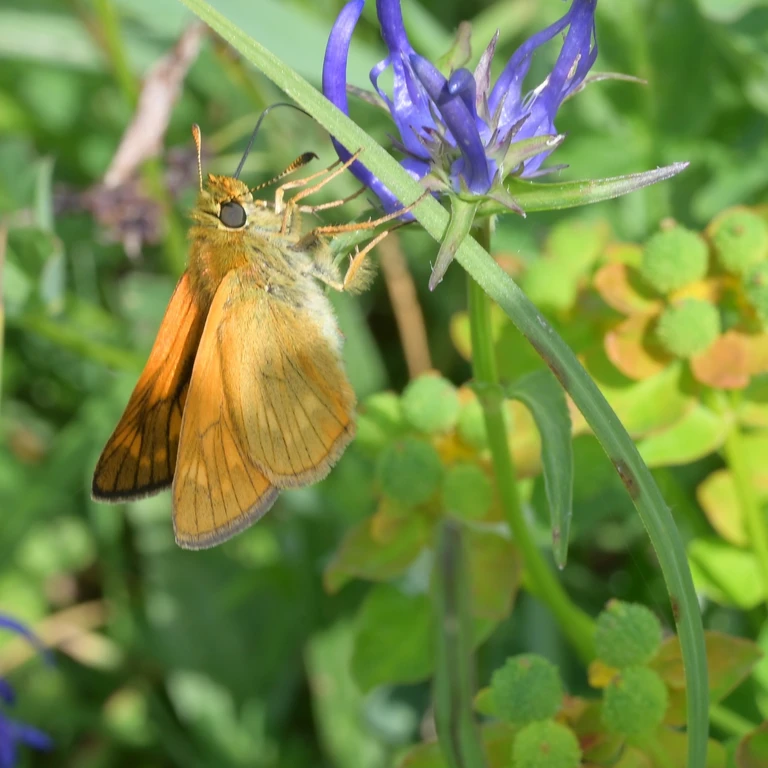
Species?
Ochlodes sylvanus (also Ochlodes venata)
